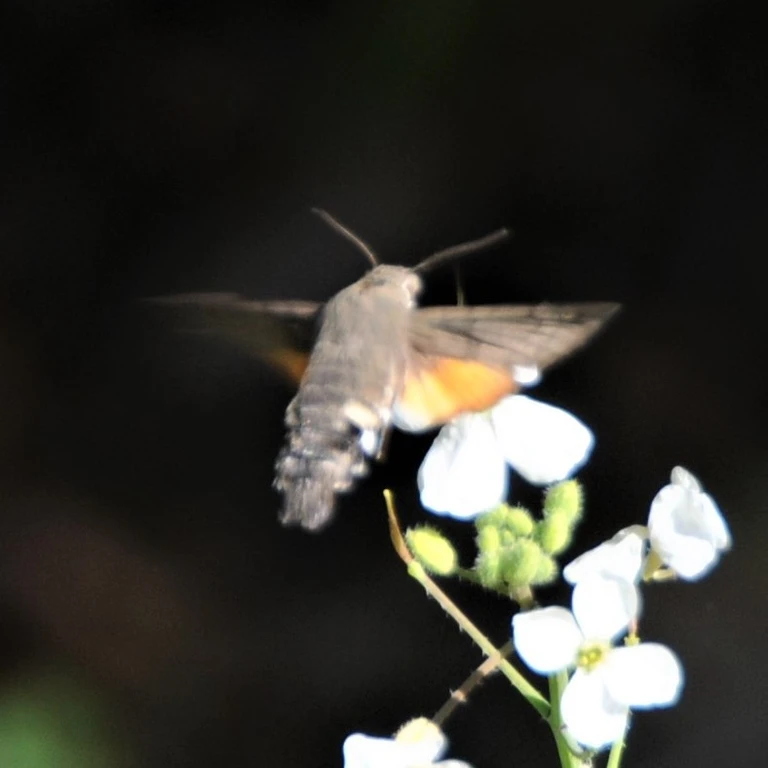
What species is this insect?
Macroglossum stellatarum
